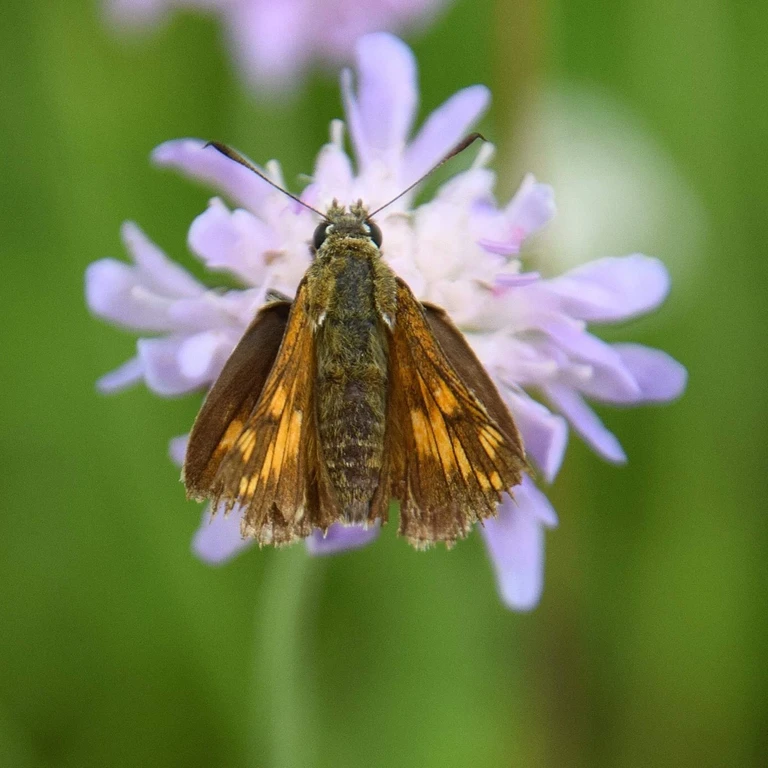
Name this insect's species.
Ochlodes sylvanus (also Ochlodes venata)
